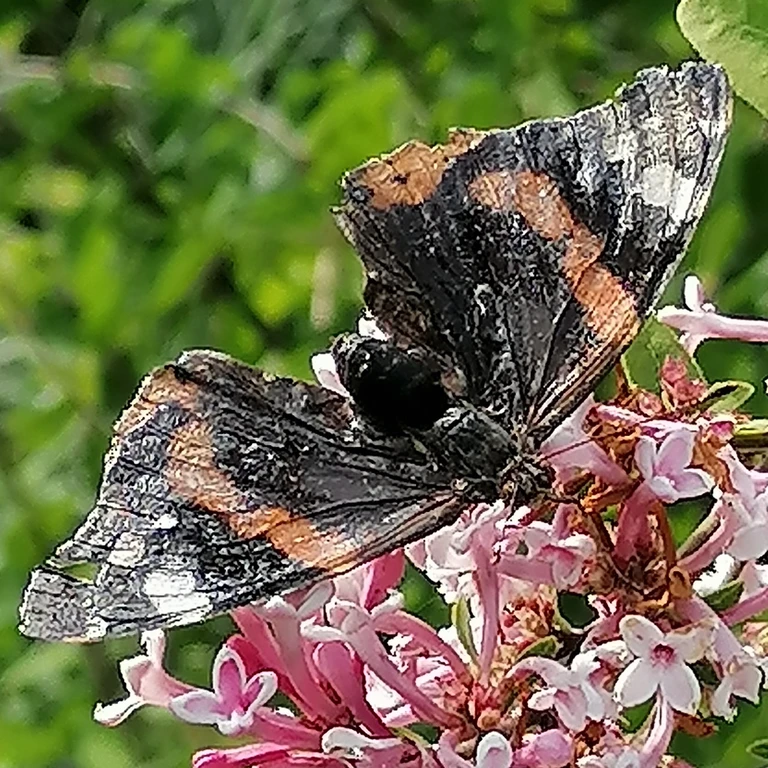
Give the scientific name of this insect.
Vanessa atalanta
